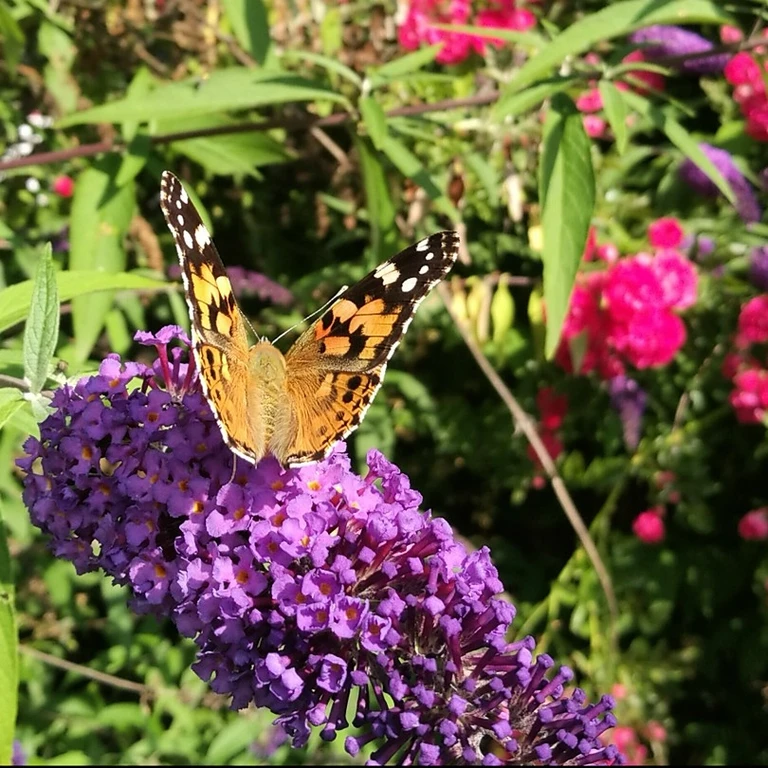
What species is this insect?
Vanessa cardui
